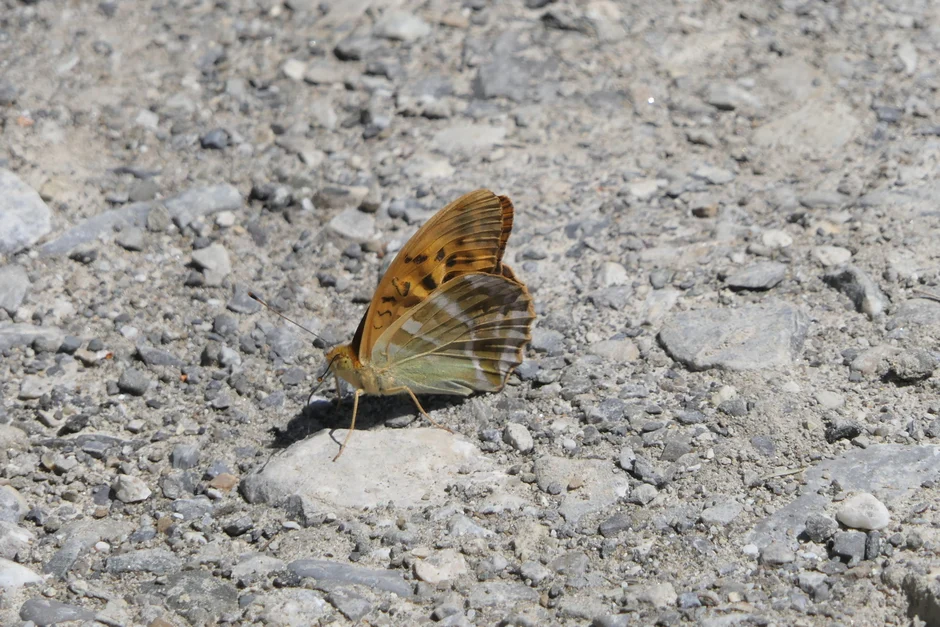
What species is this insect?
Argynnis paphia
